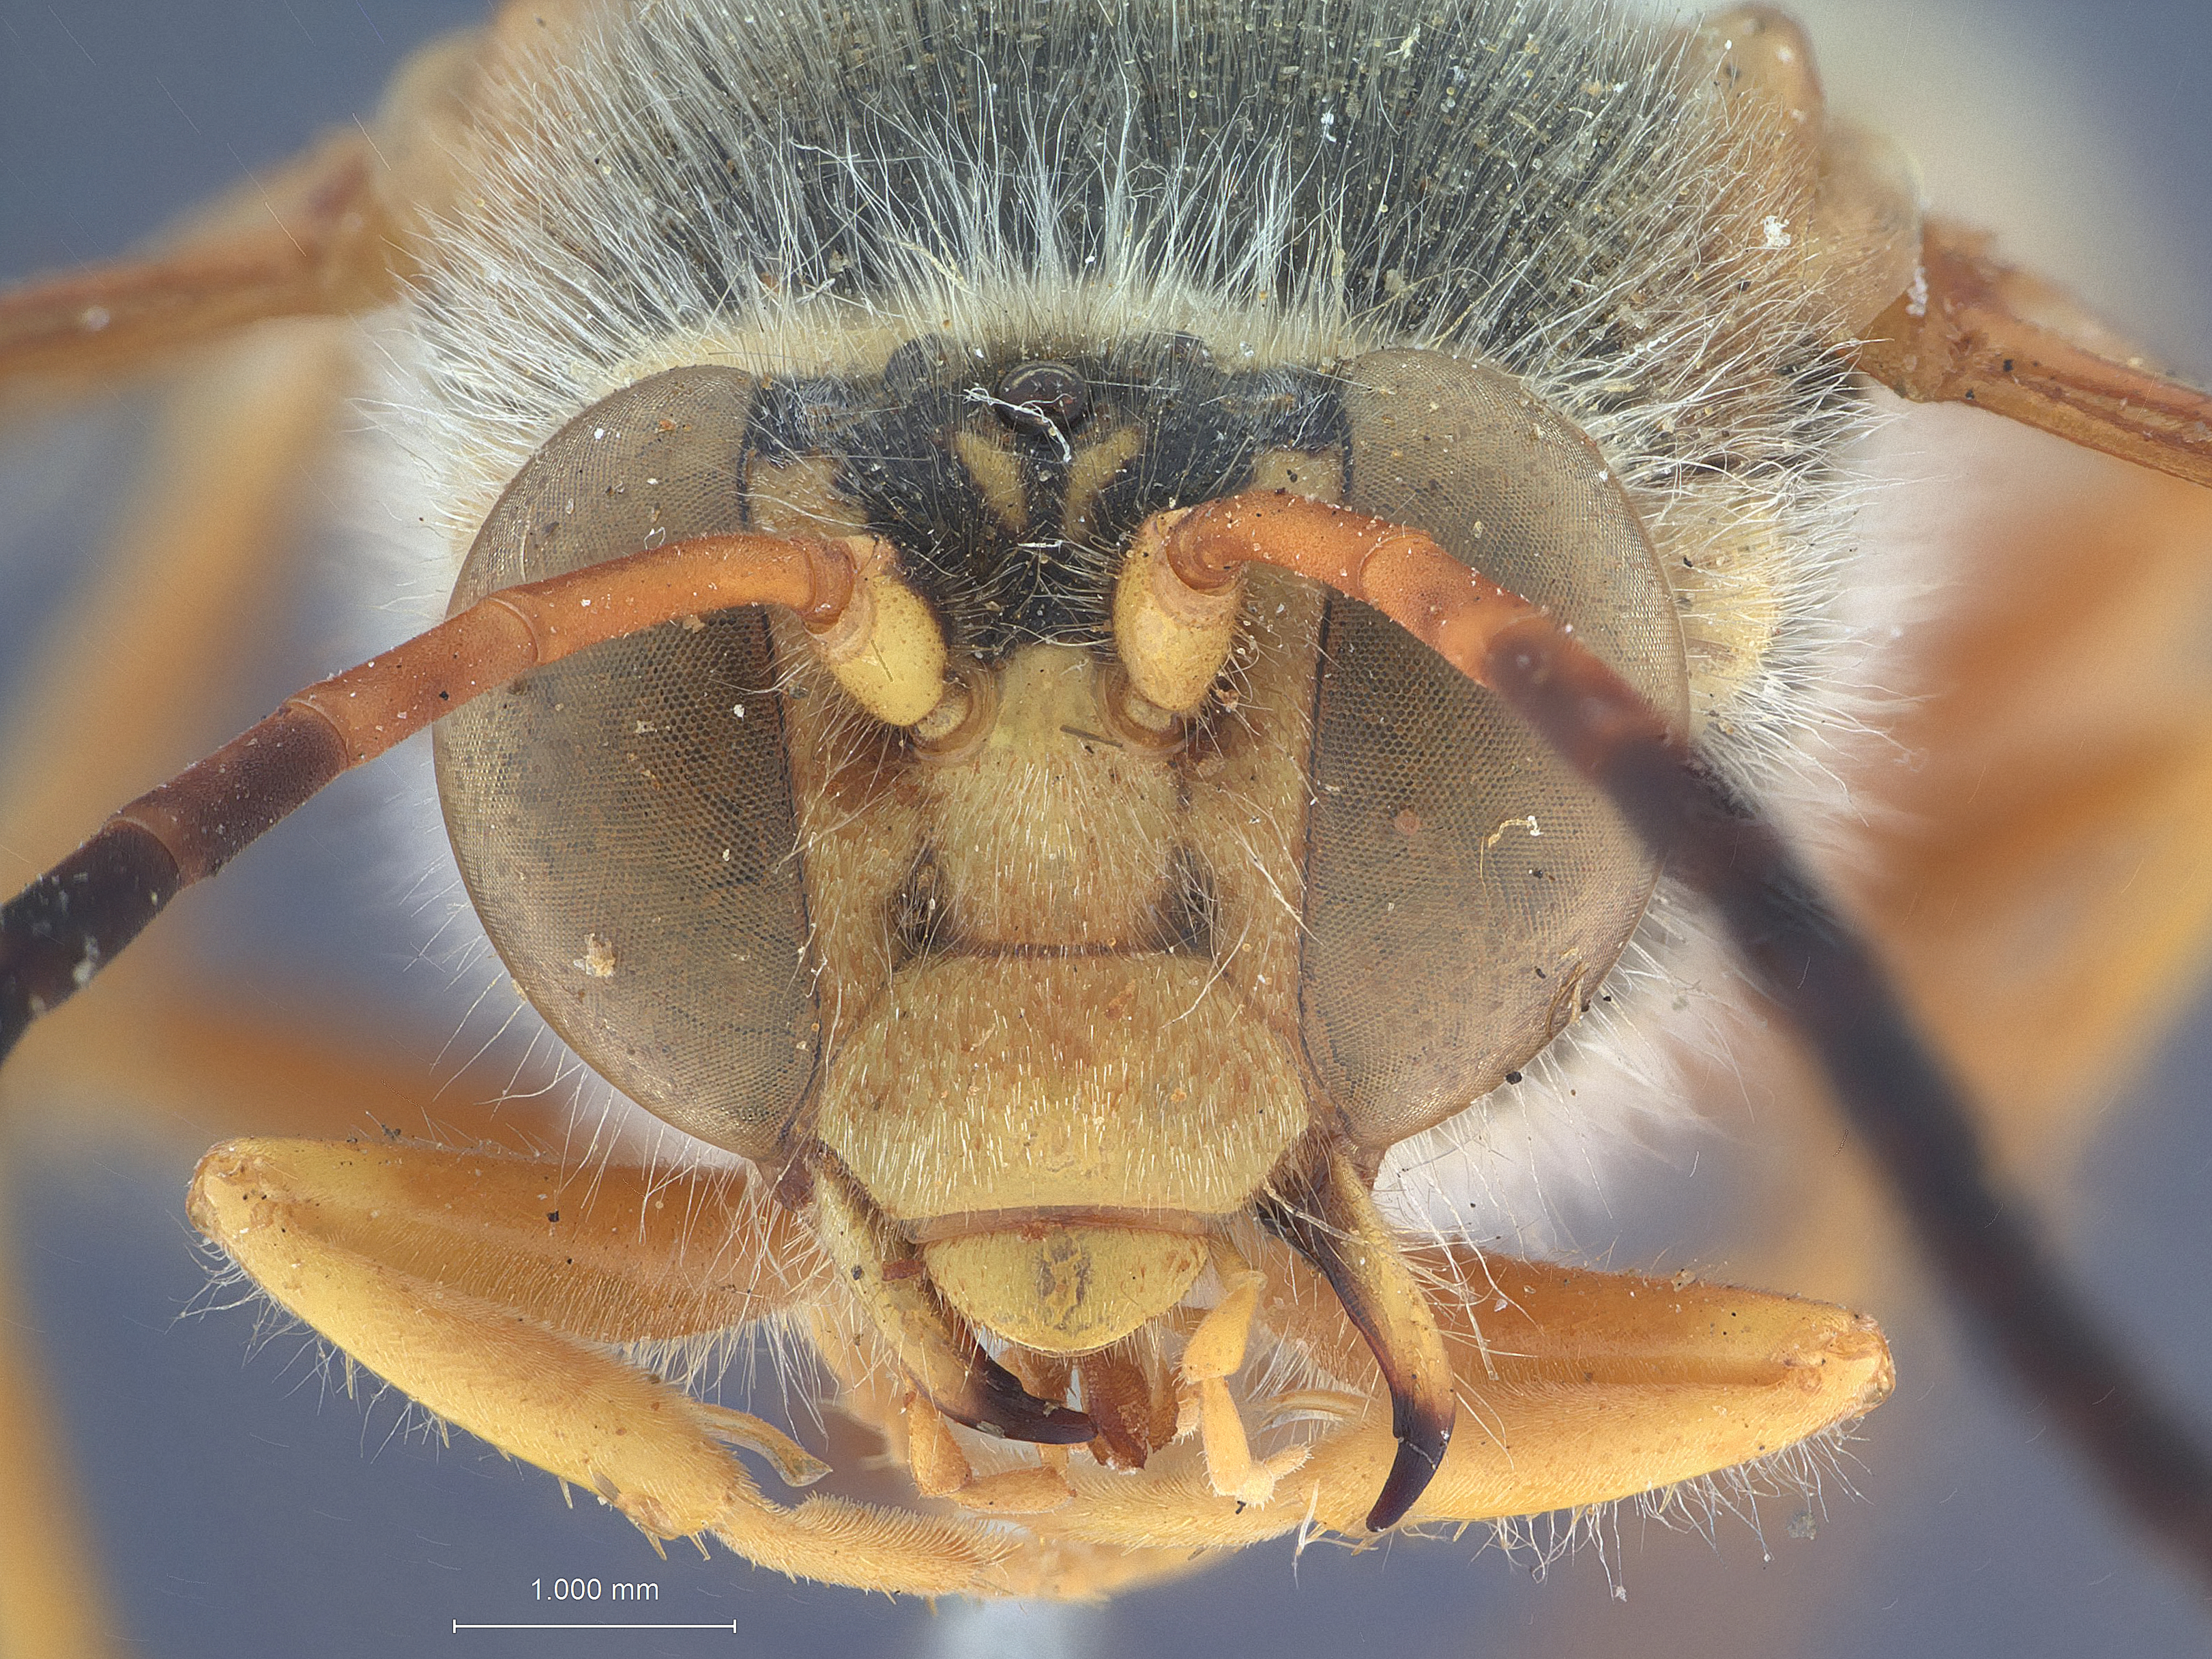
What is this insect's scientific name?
Stizus occidentalis
